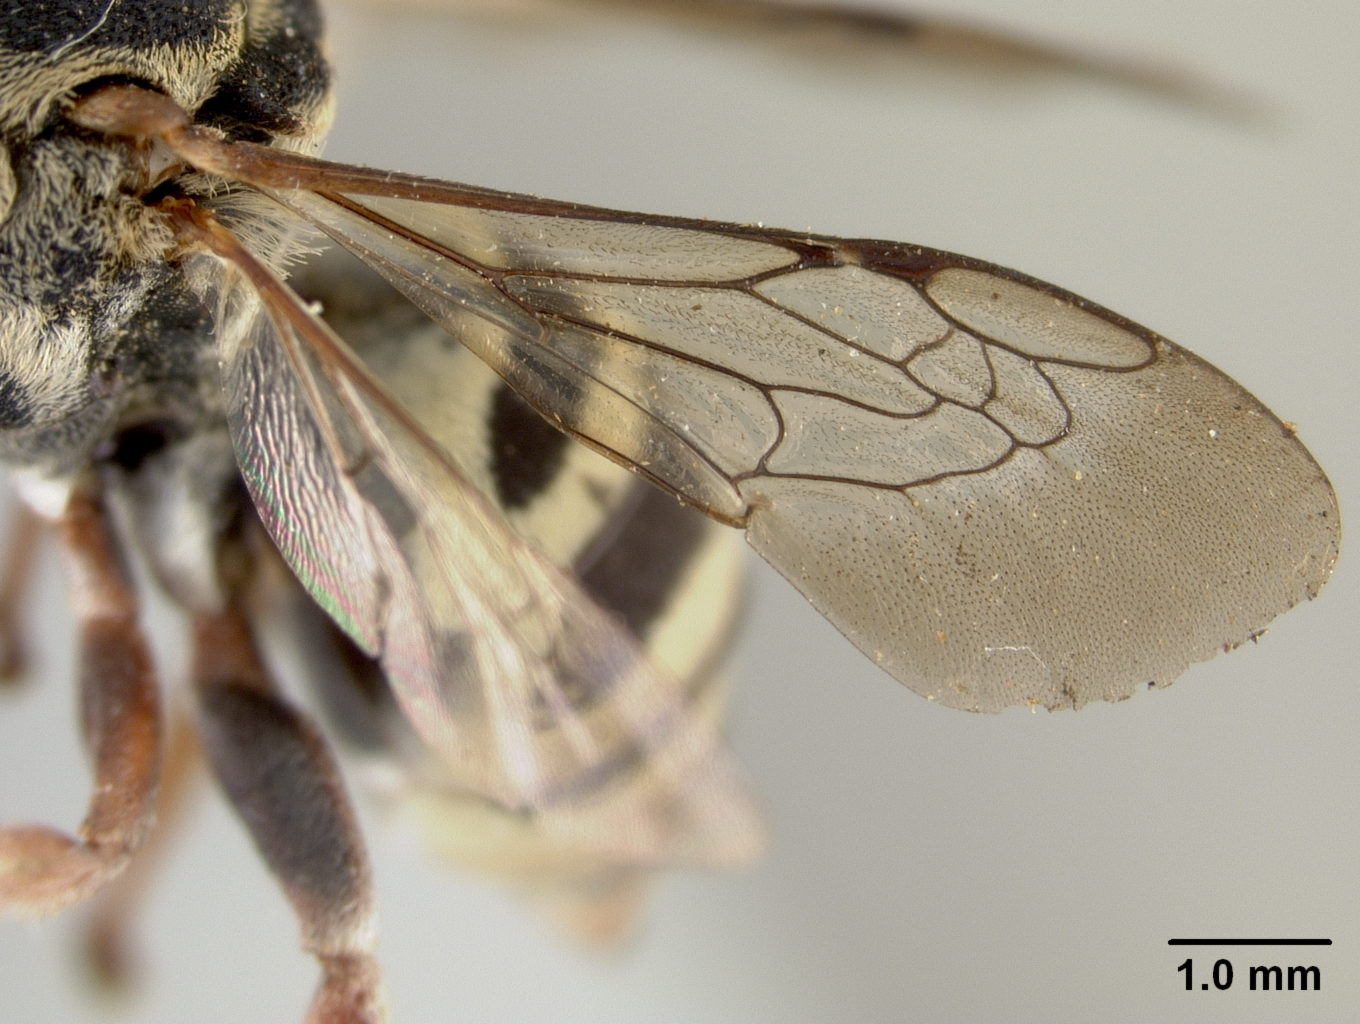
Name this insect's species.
Triepeolus junctus
